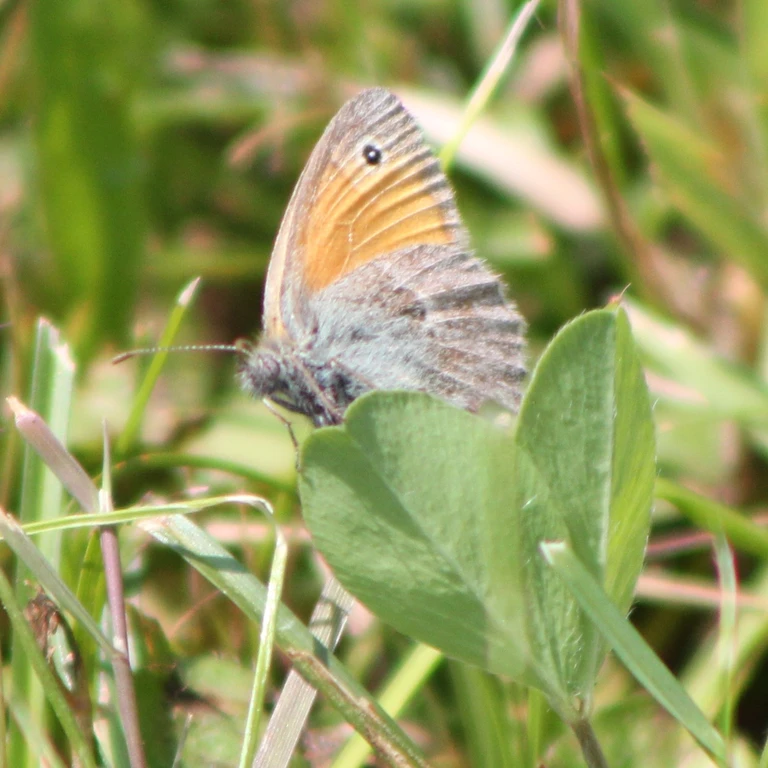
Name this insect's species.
Coenonympha pamphilus
